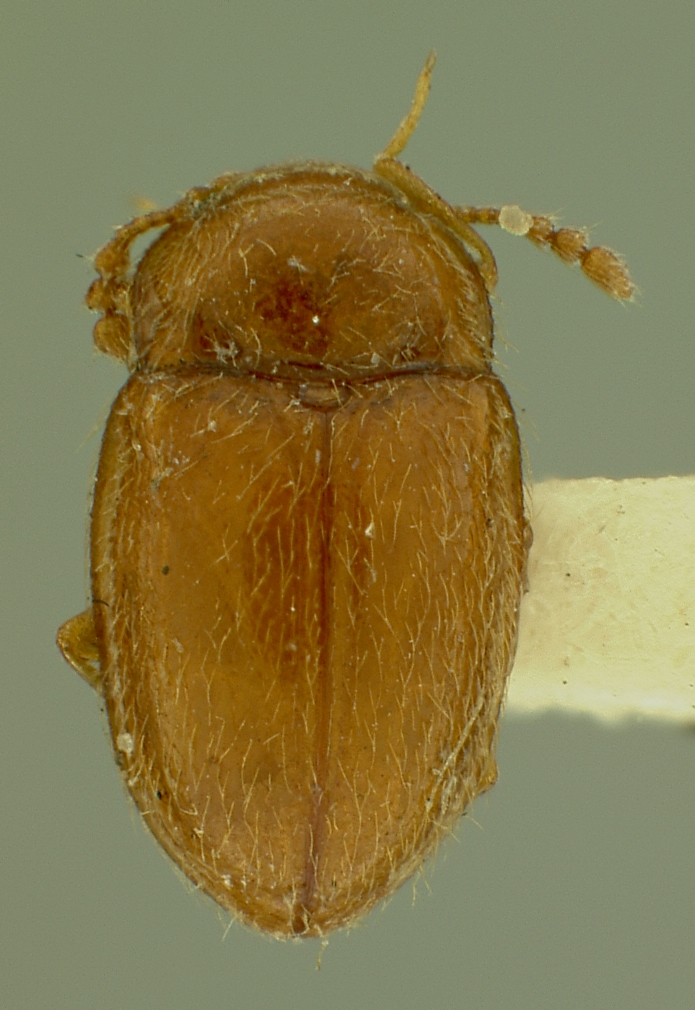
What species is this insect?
Symbiotes montanus
